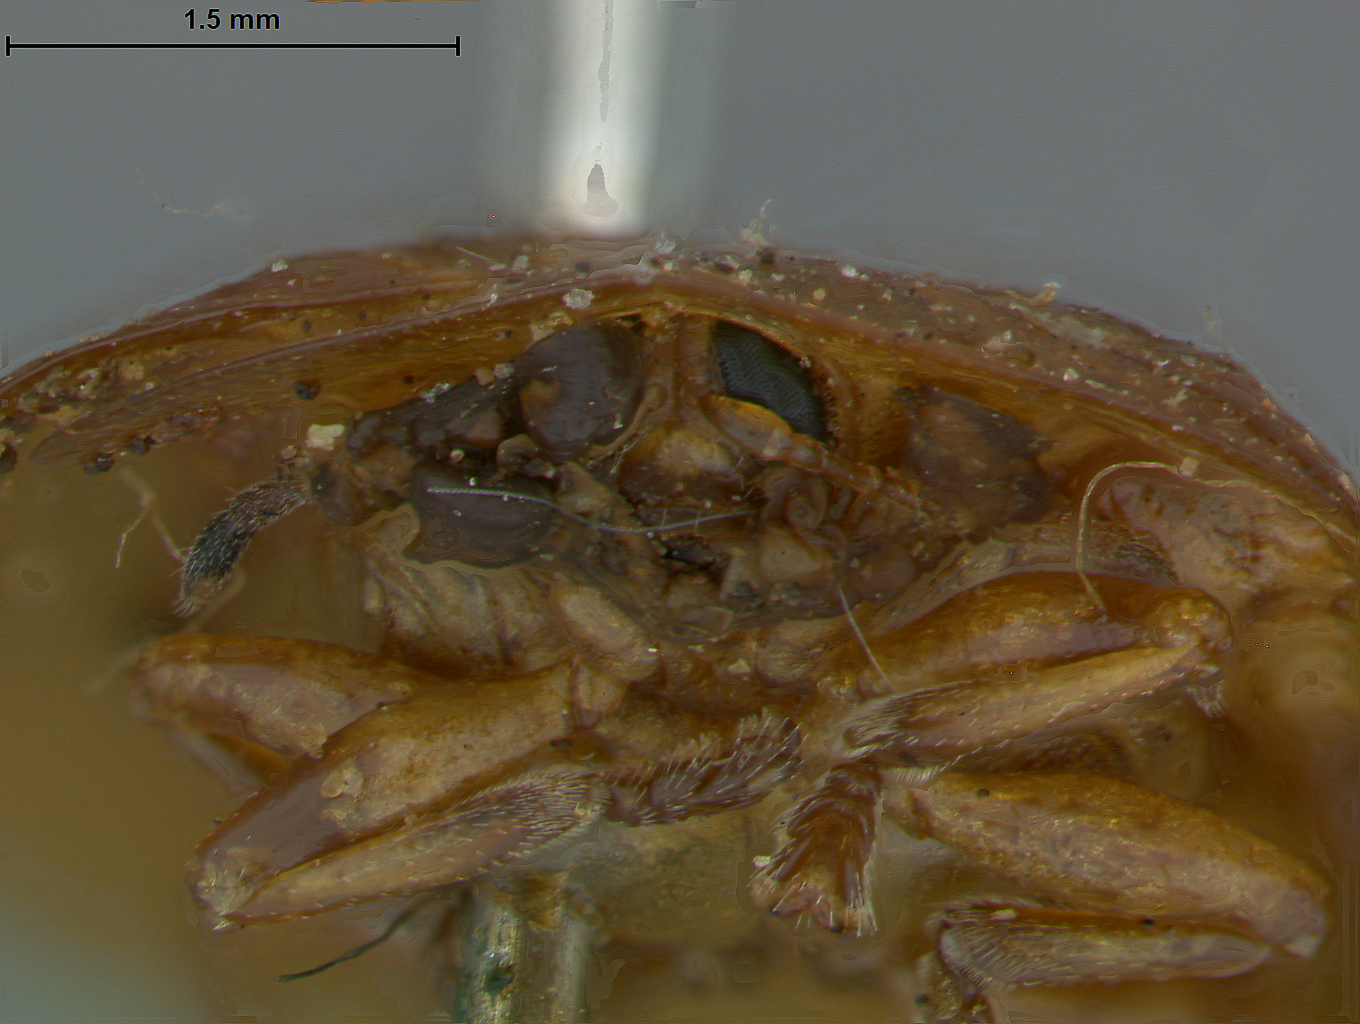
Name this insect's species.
Laccoptera ferruginea
